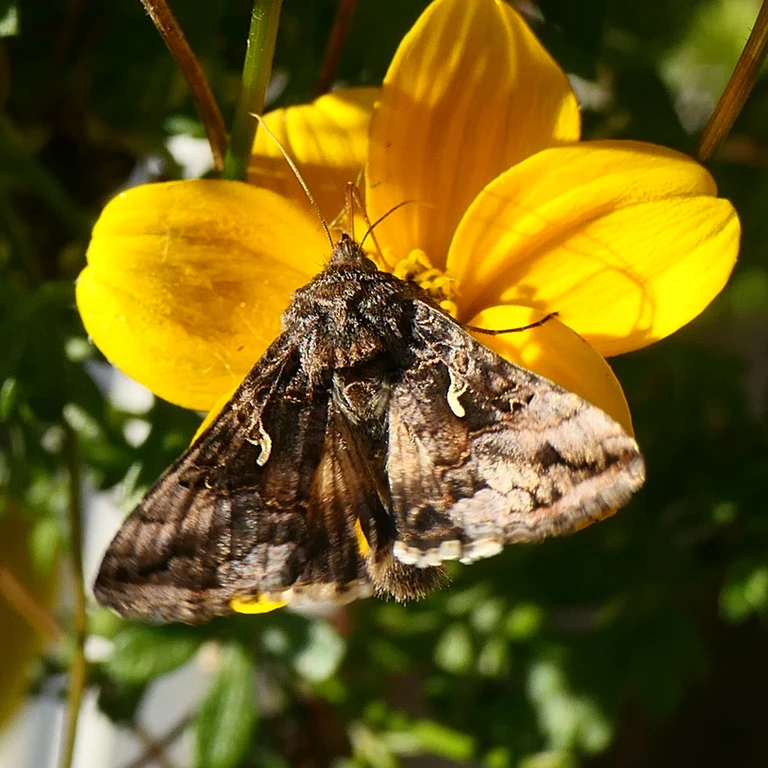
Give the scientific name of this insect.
Autographa gamma
